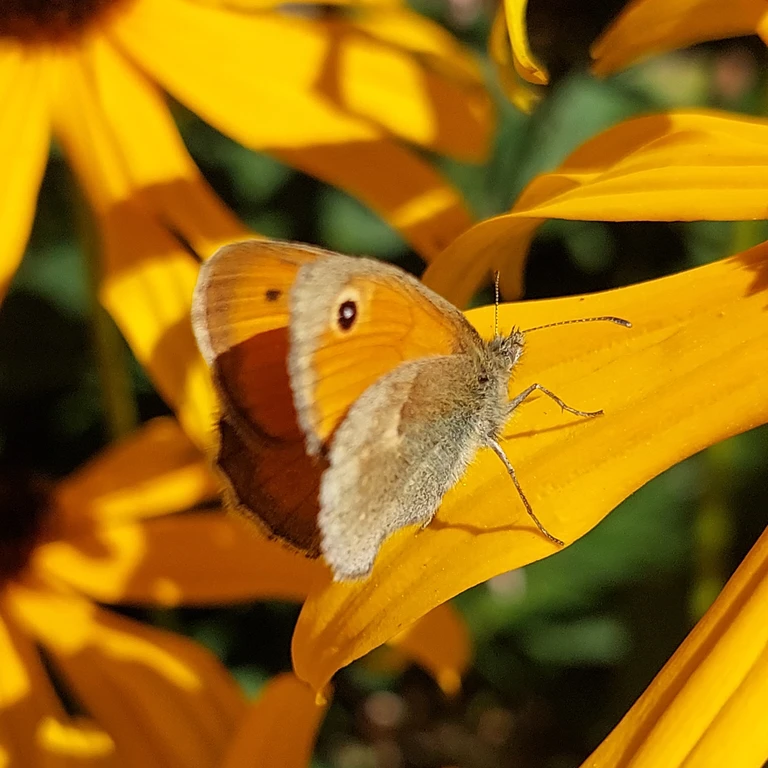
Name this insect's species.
Coenonympha pamphilus
